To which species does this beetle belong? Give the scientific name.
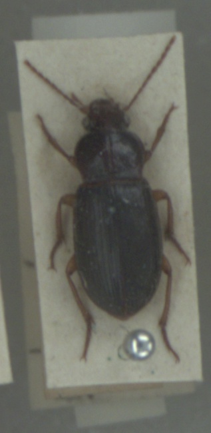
Ophonus schaubergerianus
